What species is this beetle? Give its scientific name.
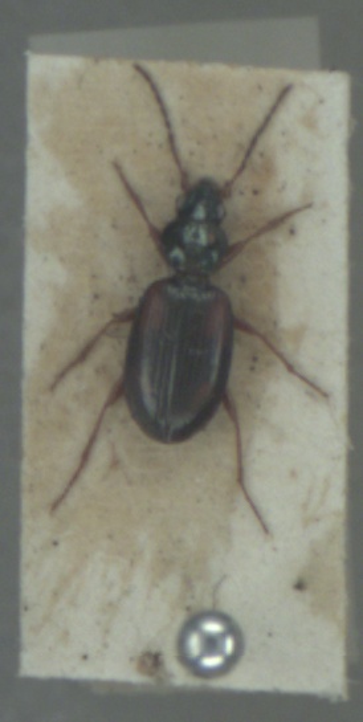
Bembidion tetracolum
